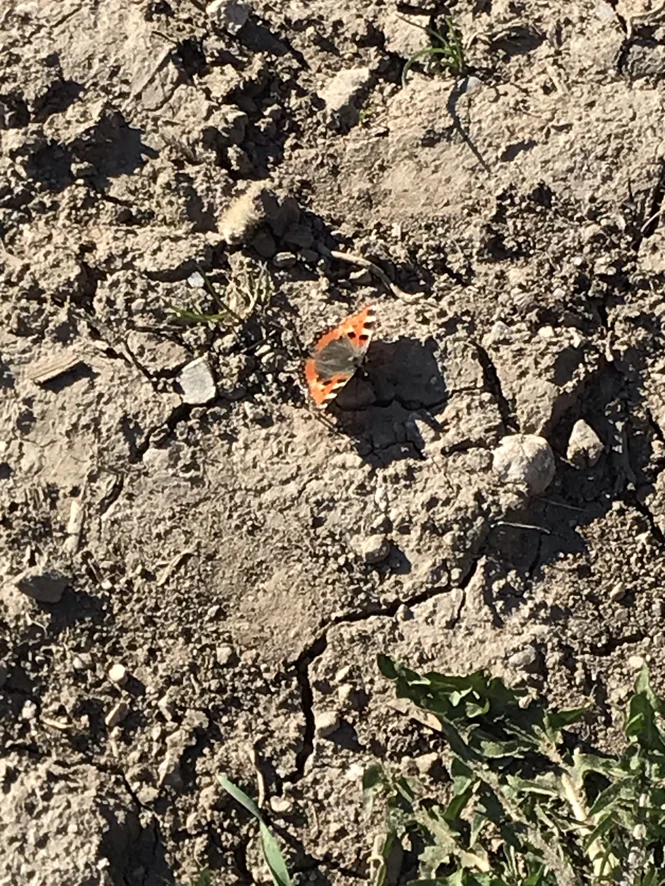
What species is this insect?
Aglais urticae
